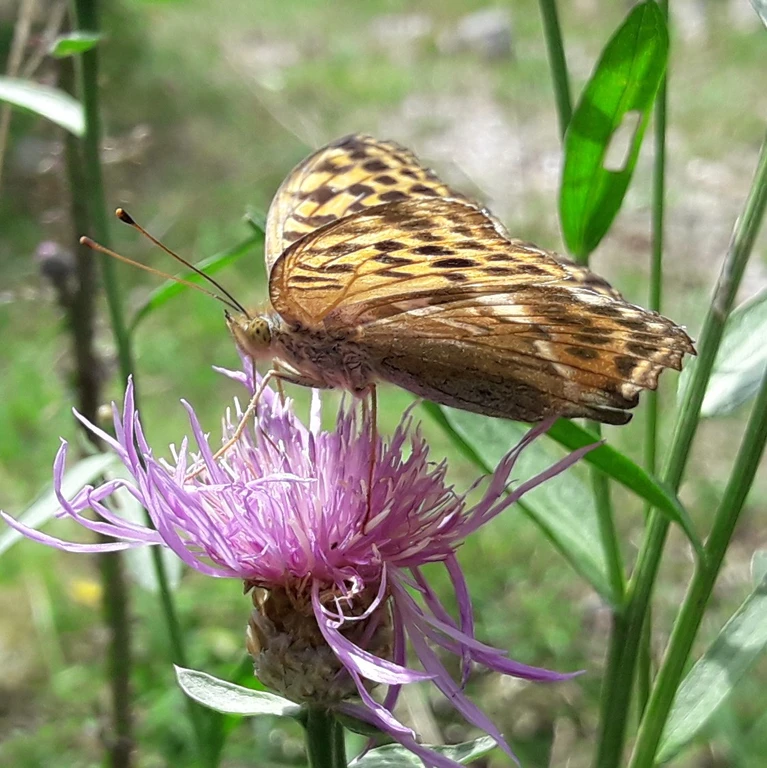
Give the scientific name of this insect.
Argynnis paphia
